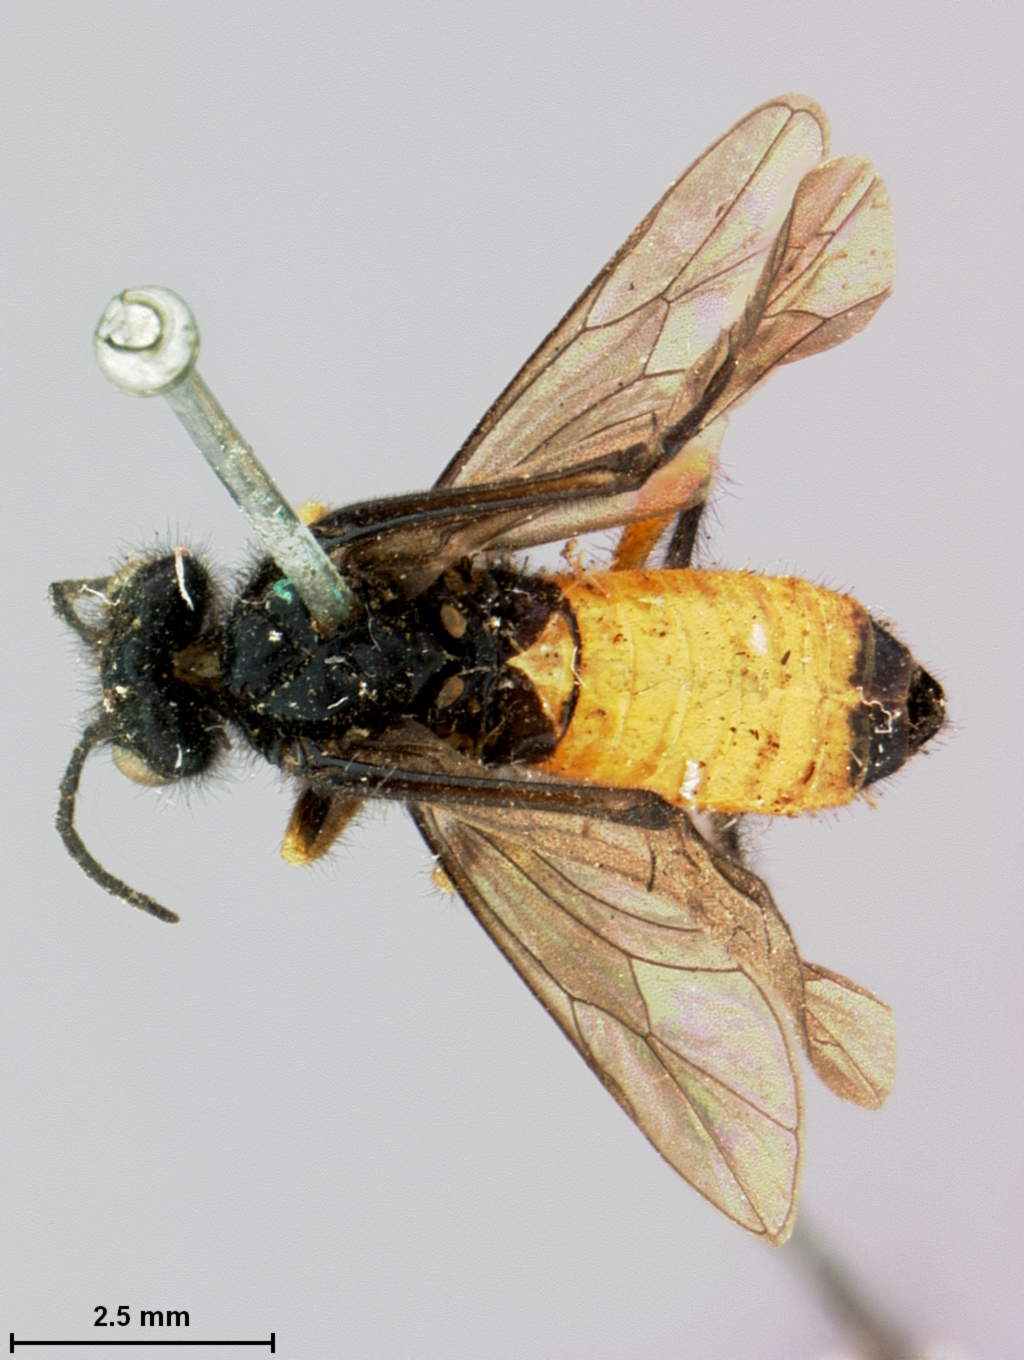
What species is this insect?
Trichotaxonus reedi
